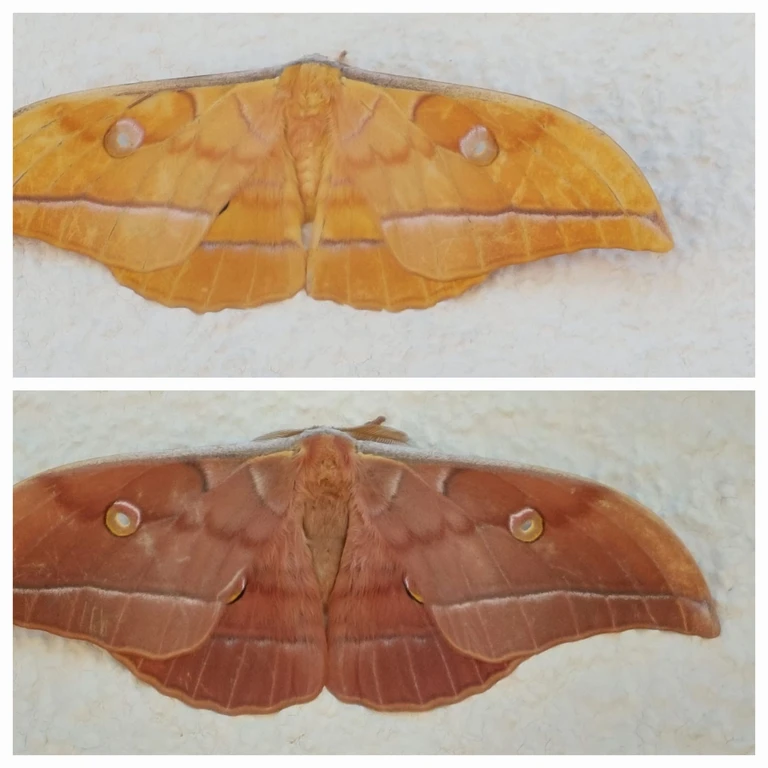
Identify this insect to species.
Antheraea yamamai
